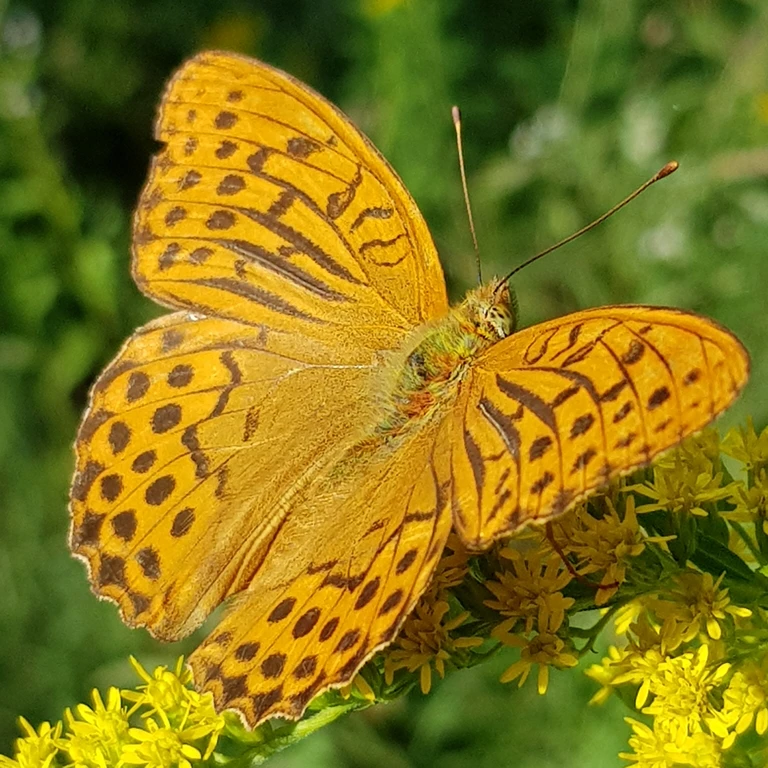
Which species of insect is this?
Argynnis paphia
